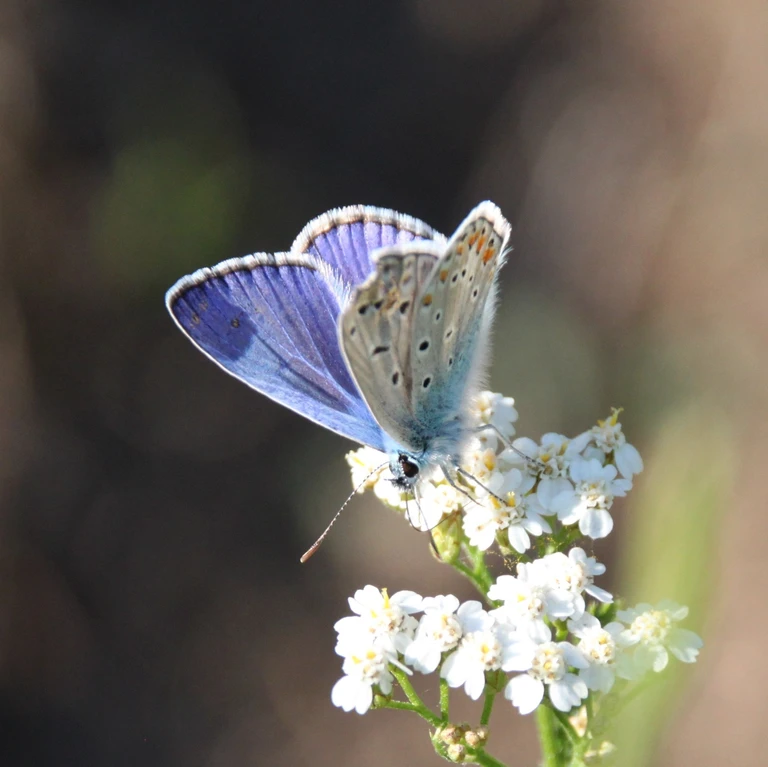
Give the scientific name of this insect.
Polyommatus icarus
